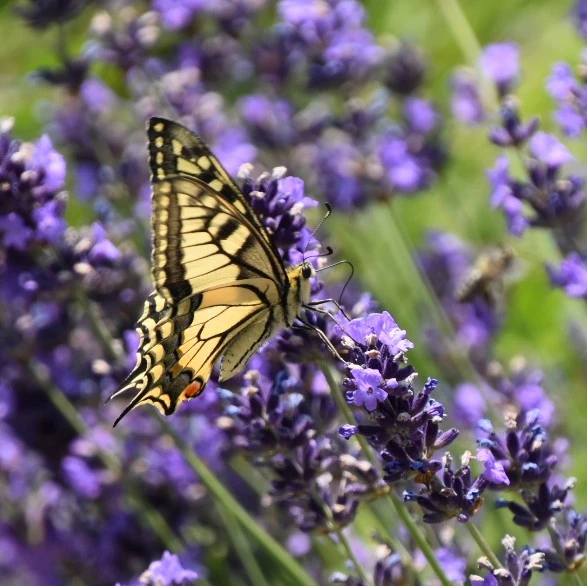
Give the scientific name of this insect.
Papilio machaon
